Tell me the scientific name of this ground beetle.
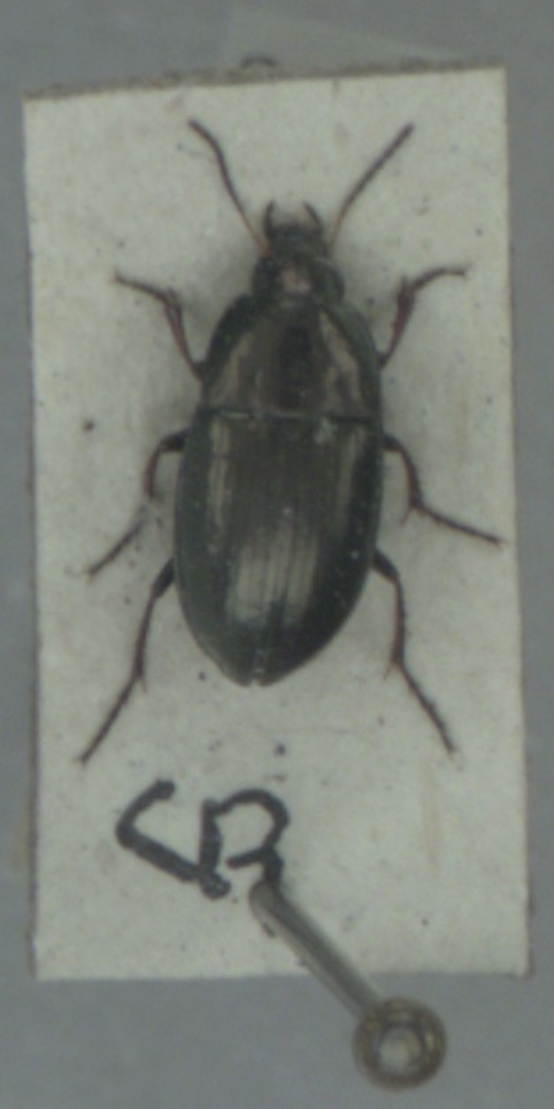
Amara aenea
